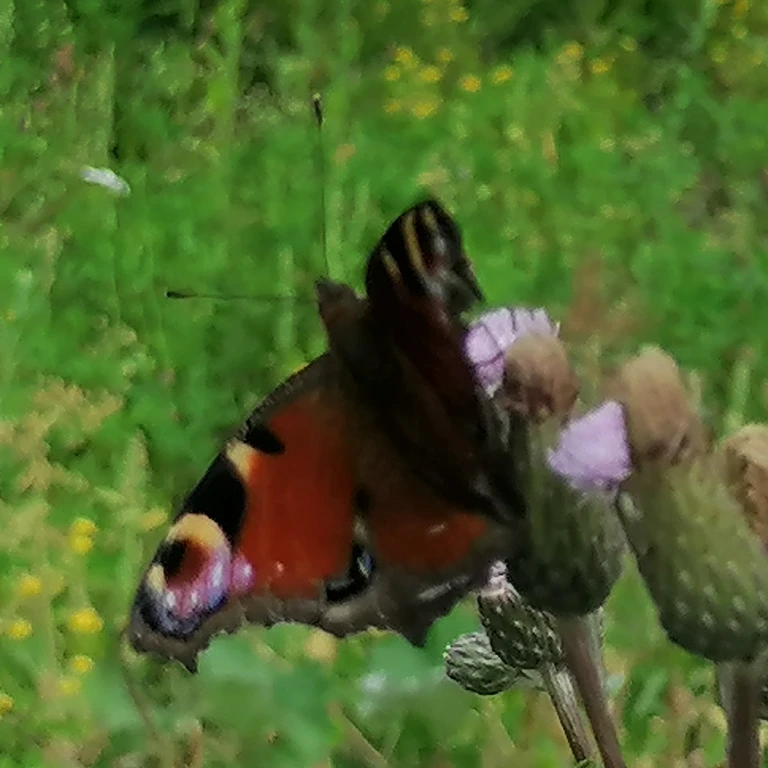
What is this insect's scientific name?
Aglais io
